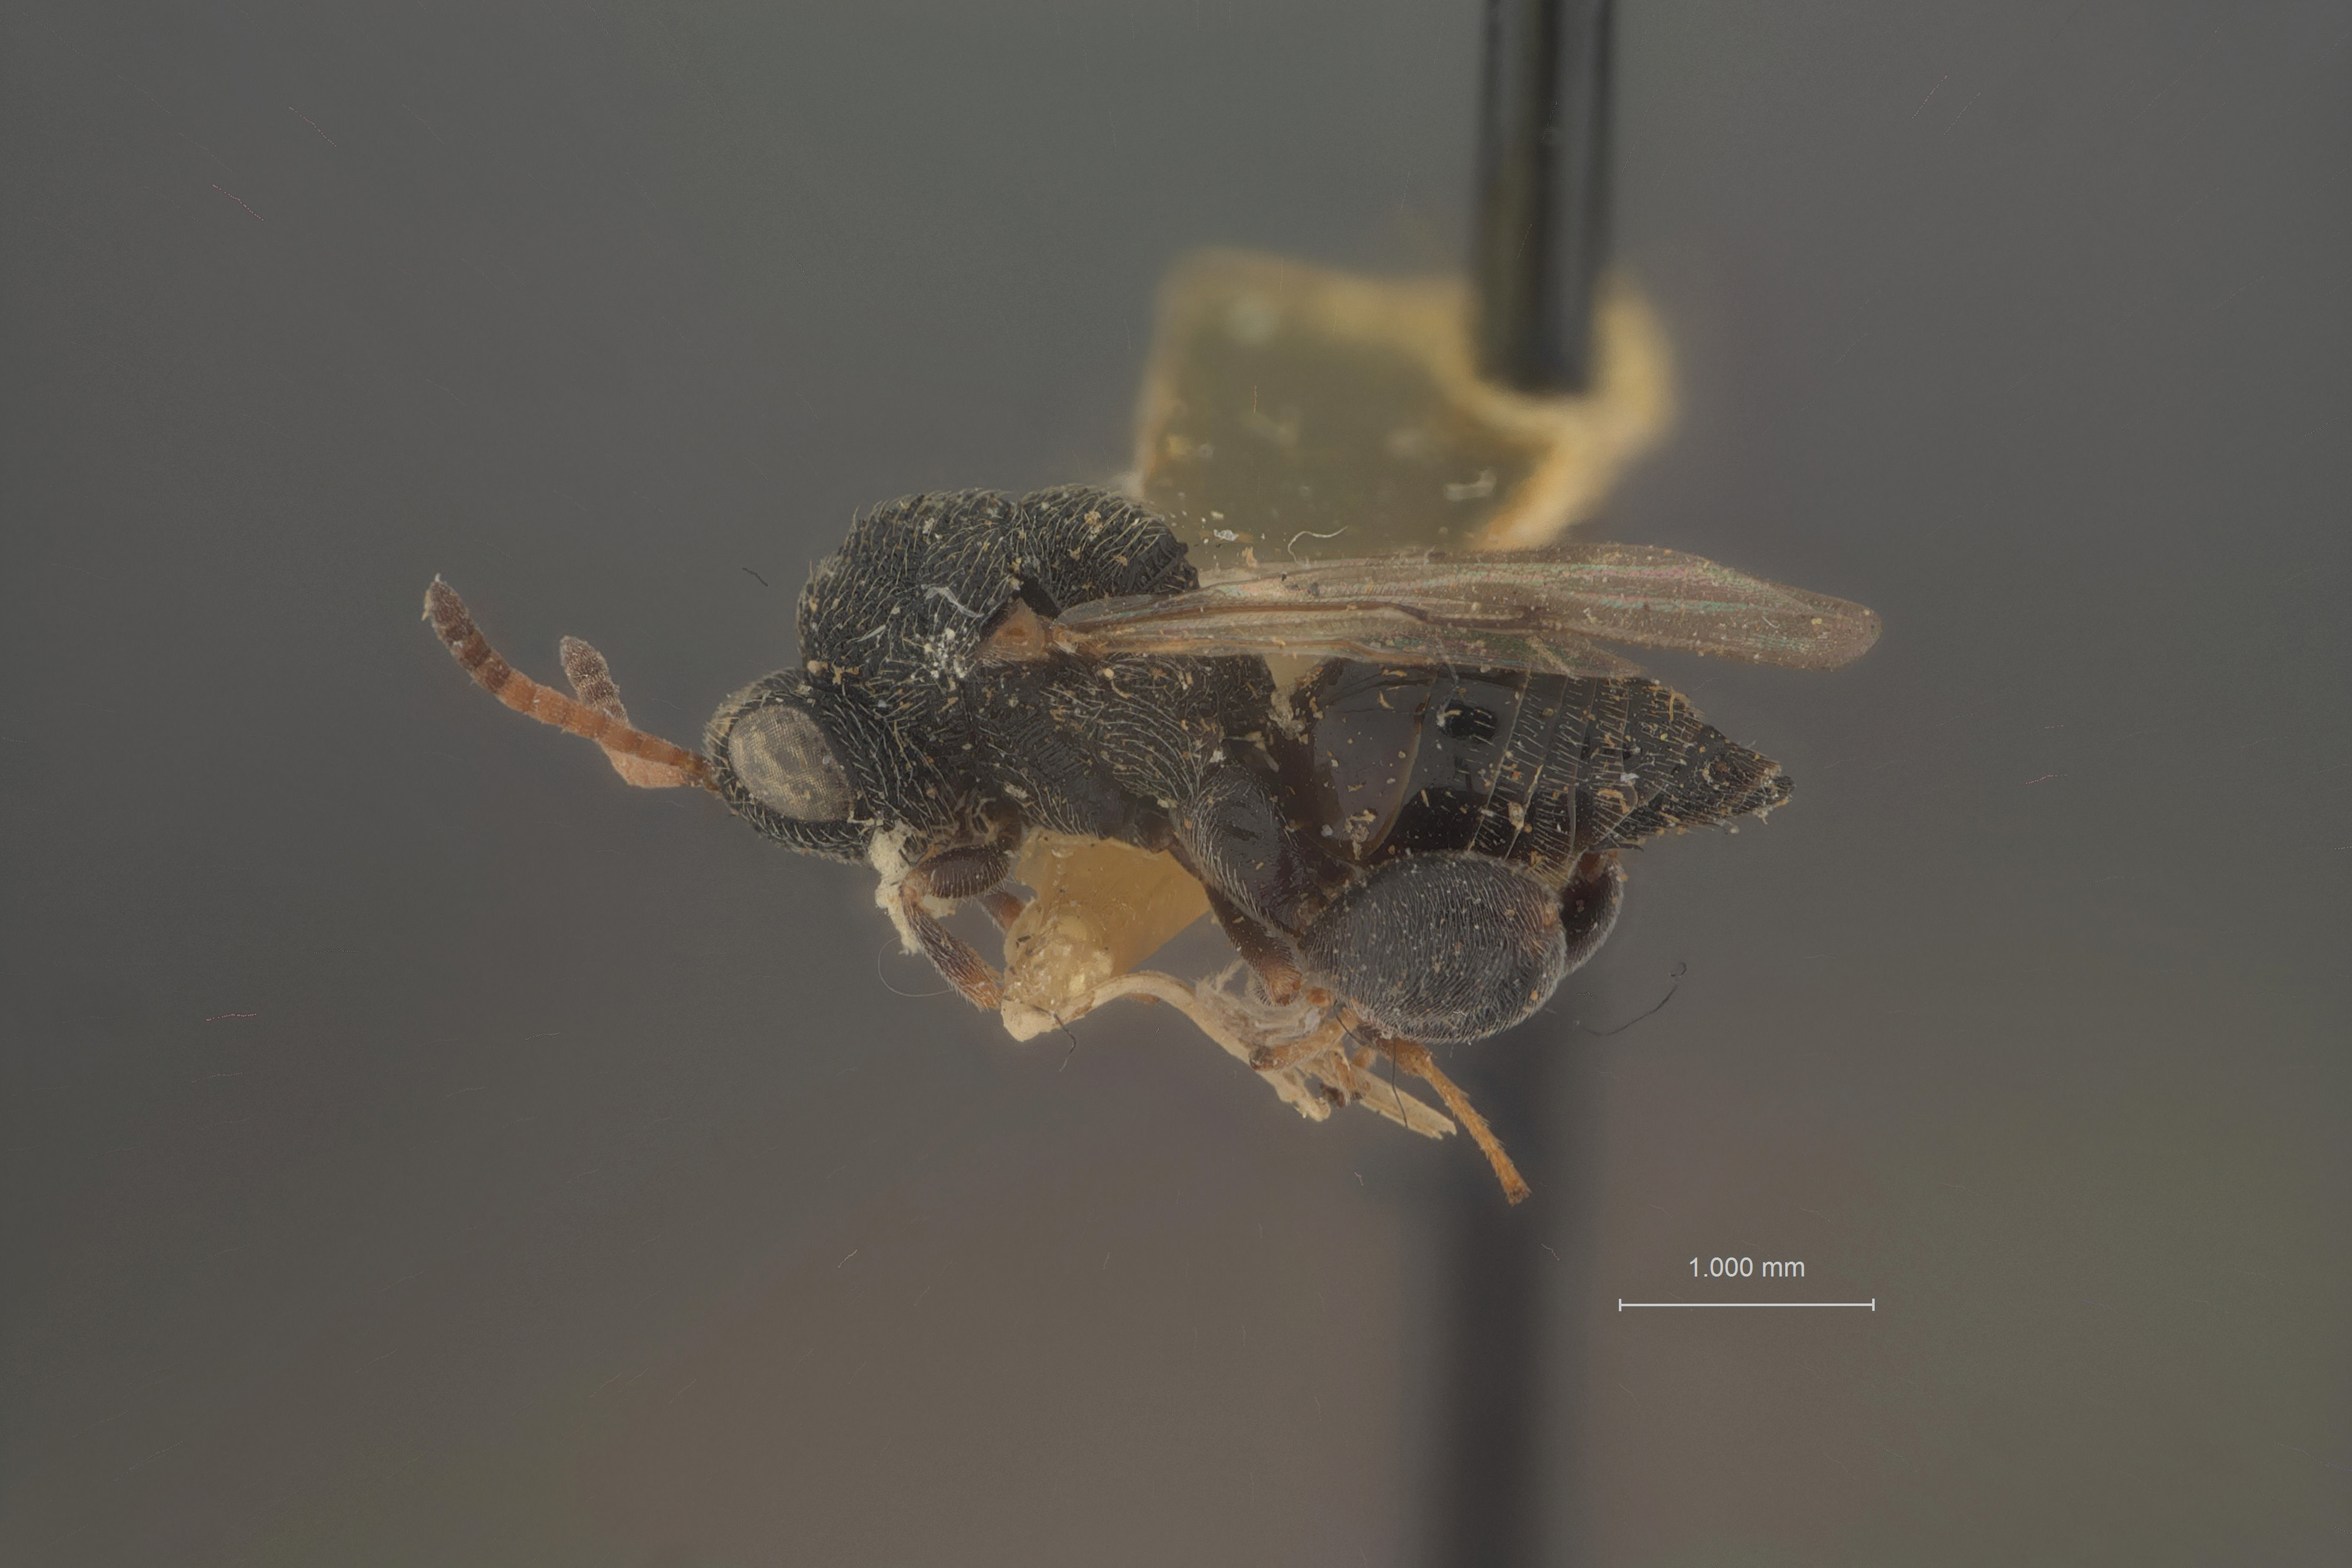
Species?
Trigonura ulmi
